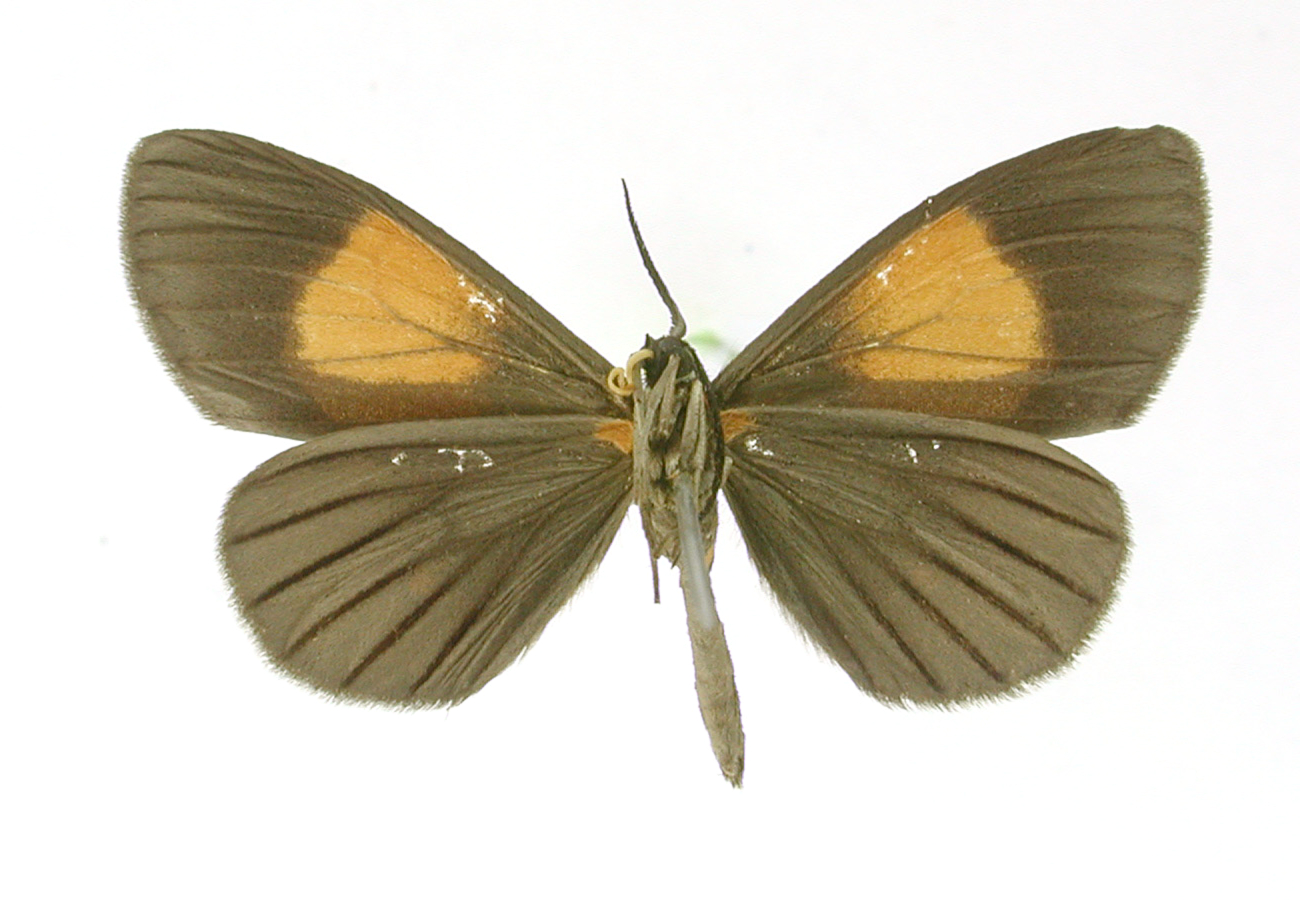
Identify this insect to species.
Nelo lippa
